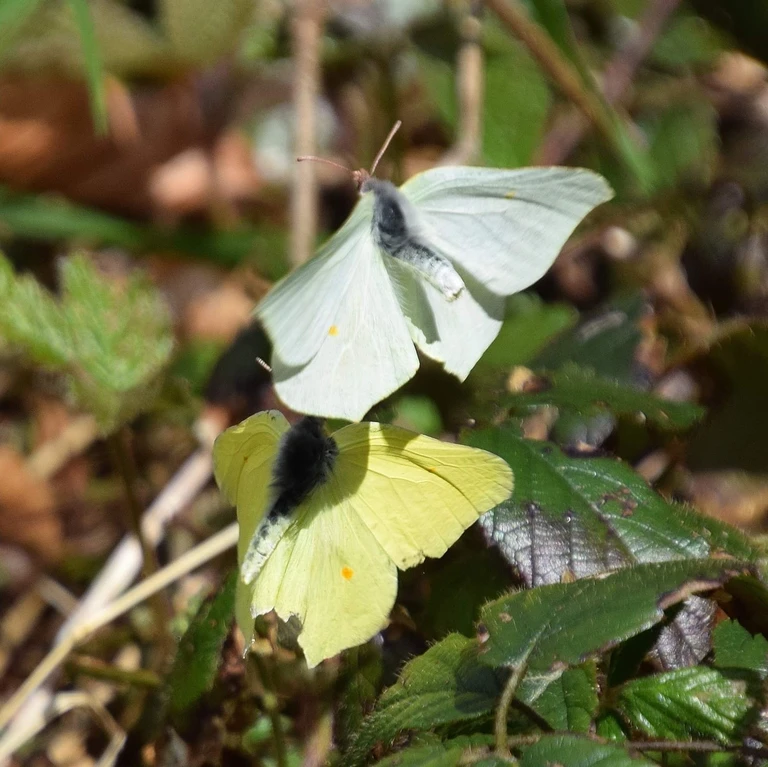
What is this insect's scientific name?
Gonepteryx rhamni
